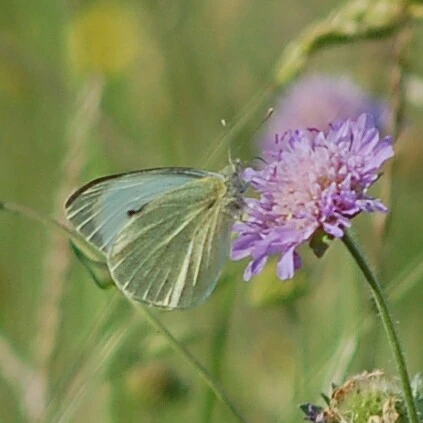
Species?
Pieris brassicae
